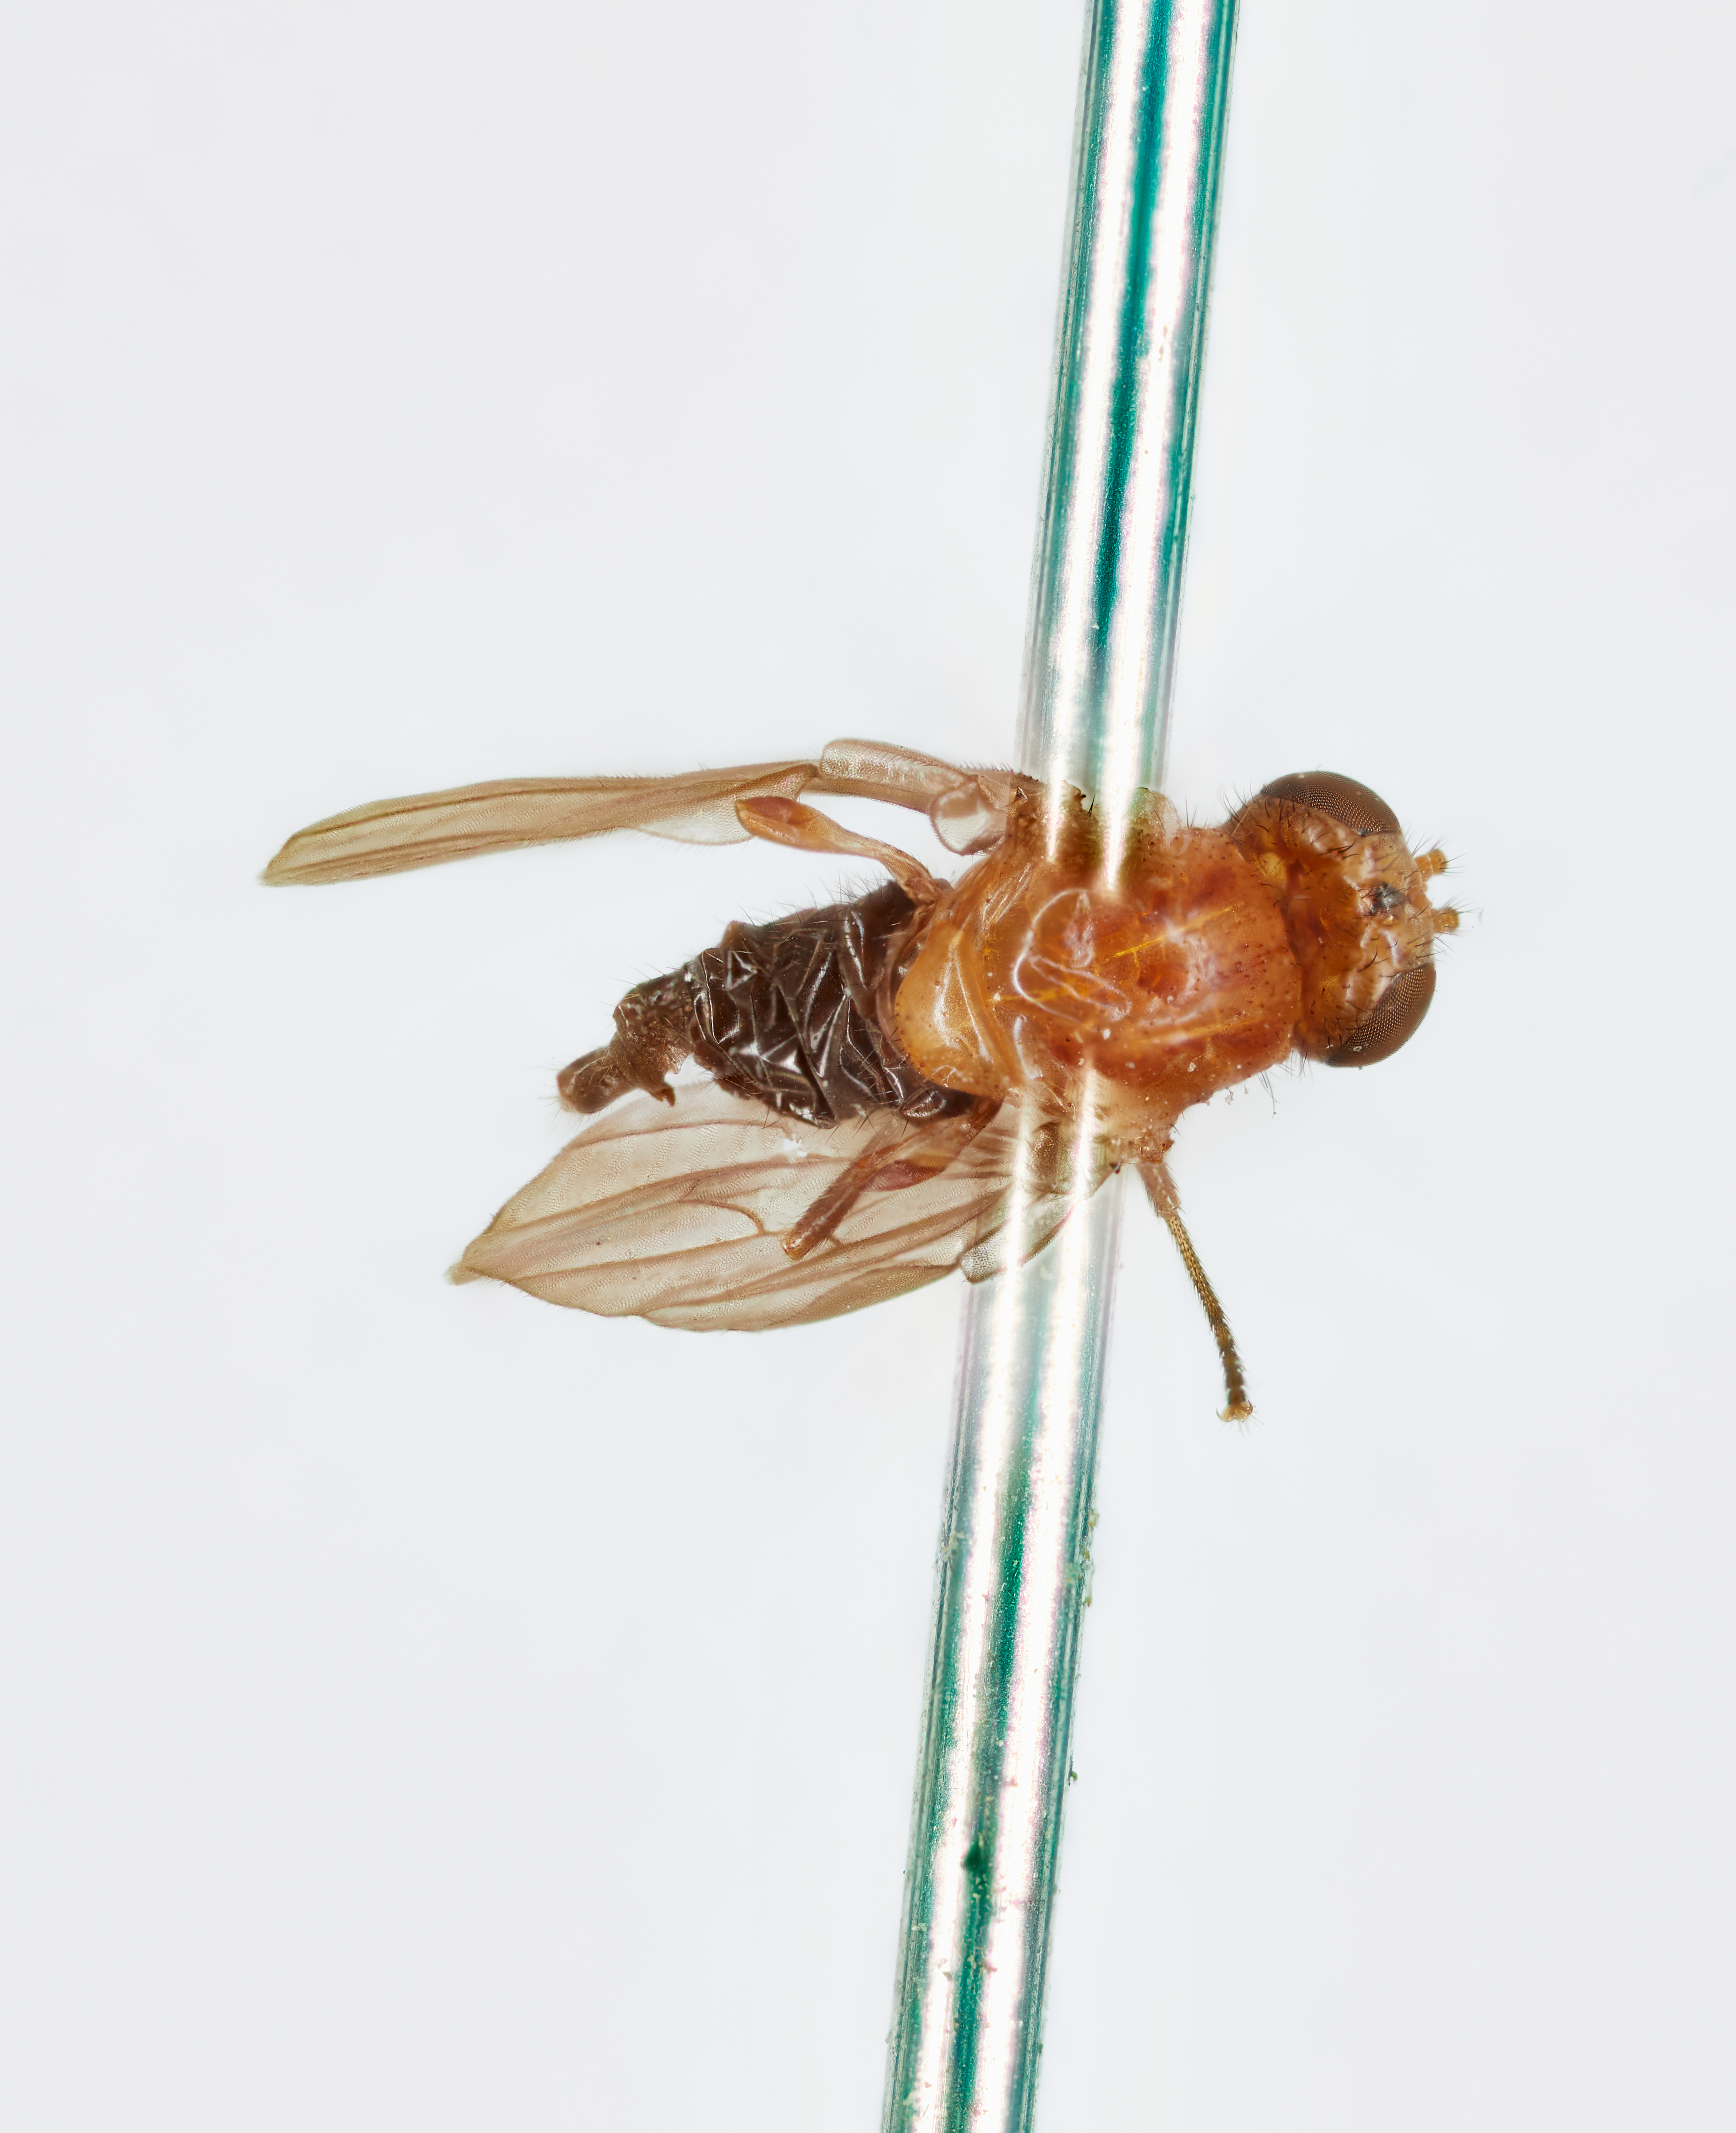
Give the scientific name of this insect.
Austroleptis fulviceps
